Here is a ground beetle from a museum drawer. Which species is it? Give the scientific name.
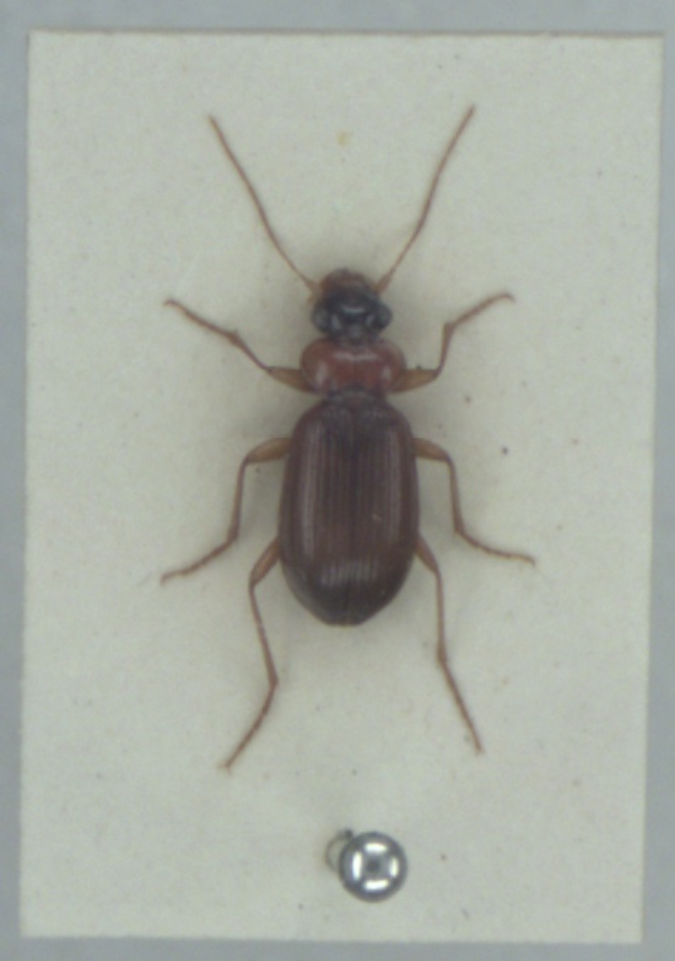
Leistus terminatus
